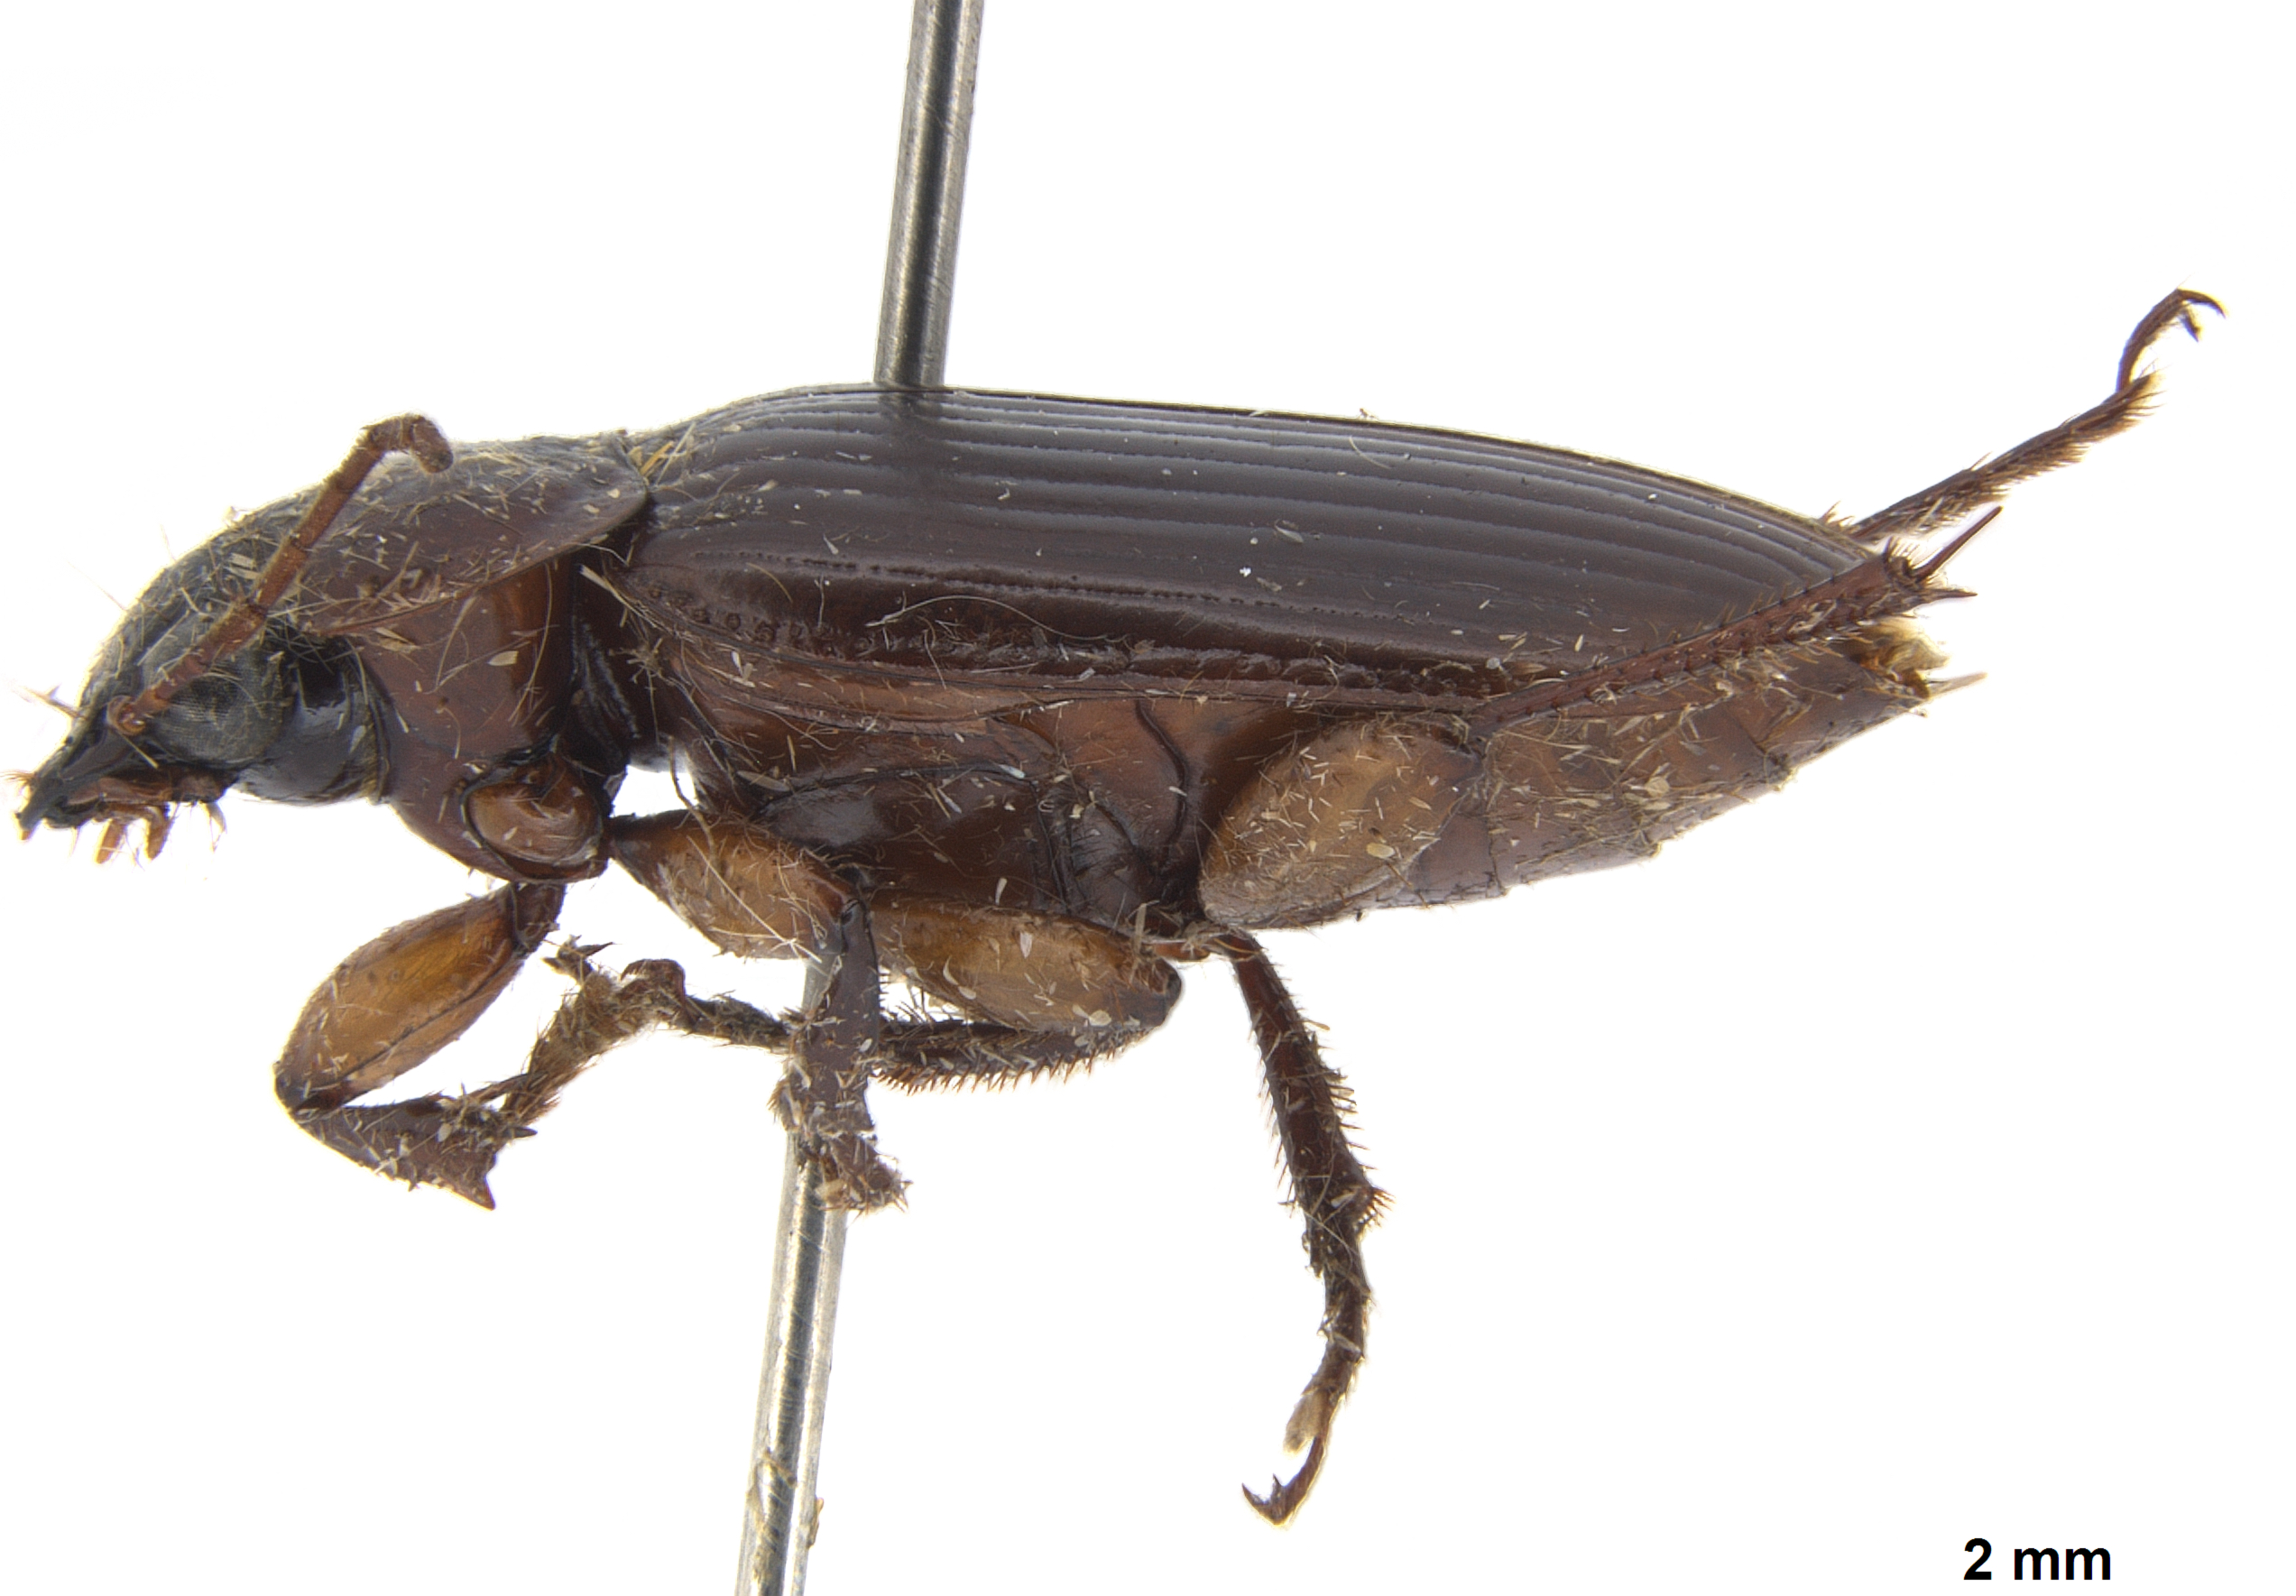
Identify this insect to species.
Orthogonius fugax
